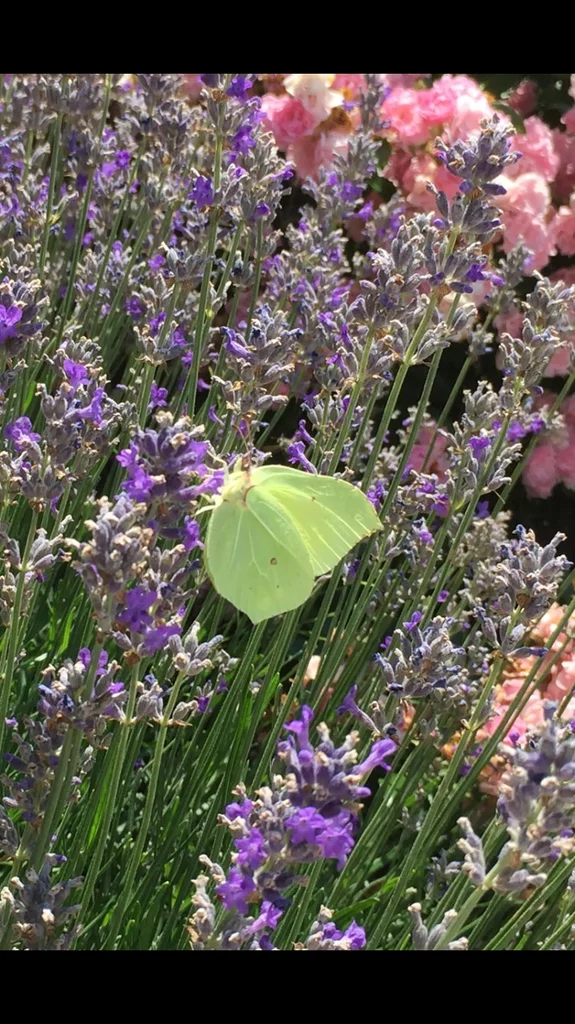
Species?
Gonepteryx rhamni
